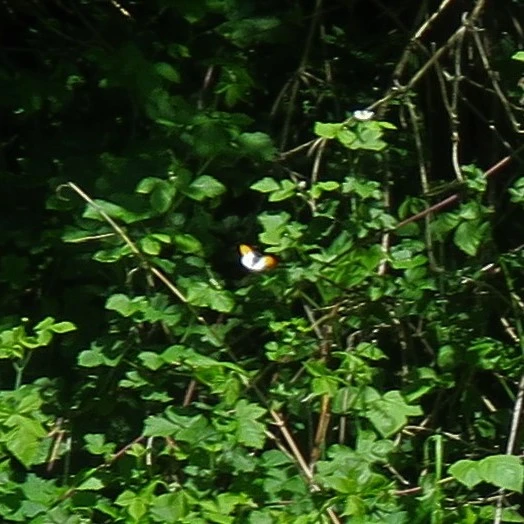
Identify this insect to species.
Anthocharis cardamines
